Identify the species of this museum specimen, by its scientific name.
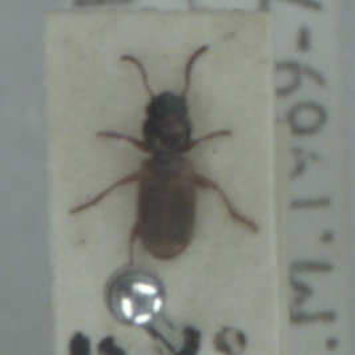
Bembidion laterale
